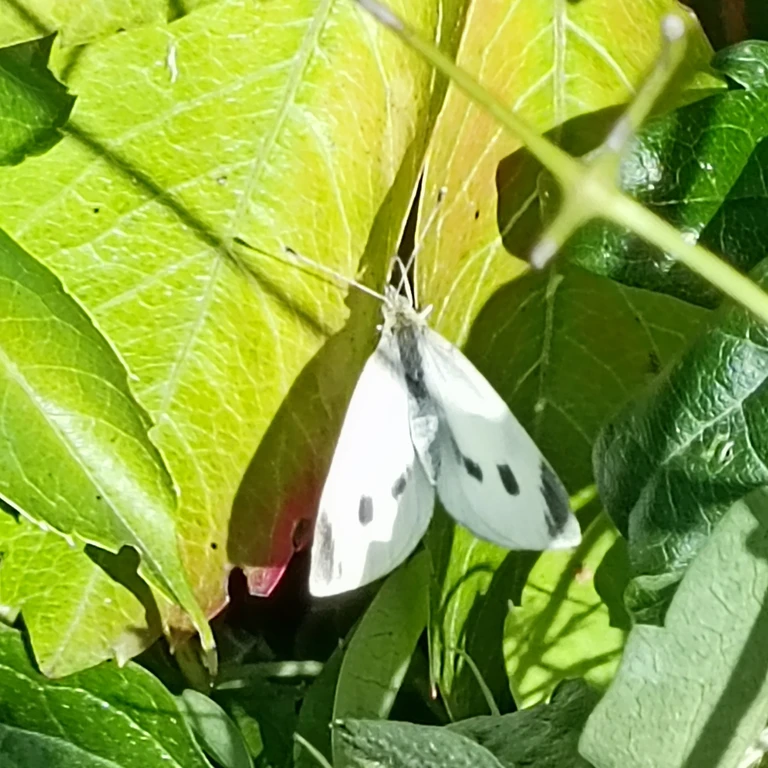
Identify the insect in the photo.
Pieris rapae
